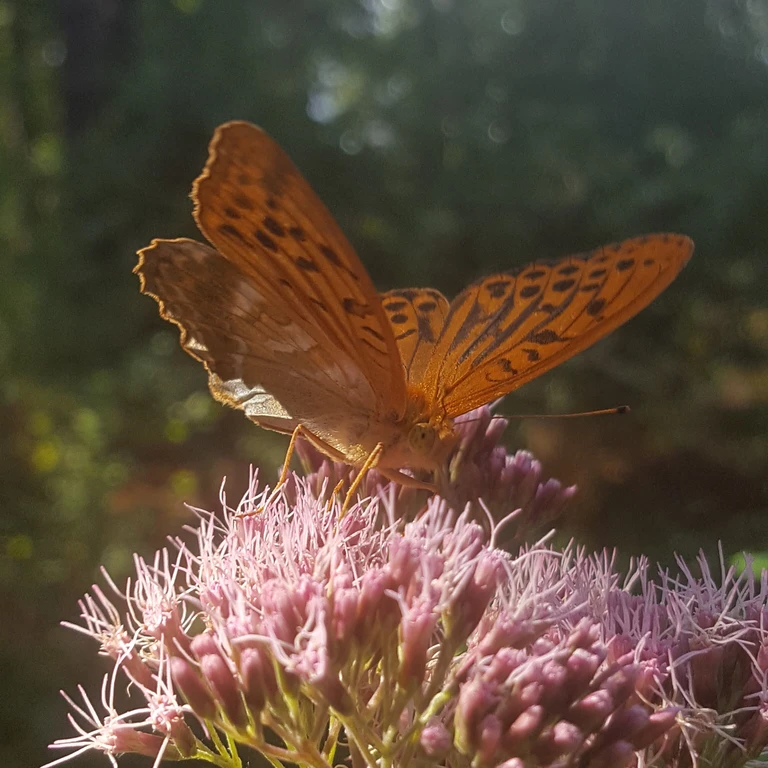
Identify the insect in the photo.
Argynnis paphia
